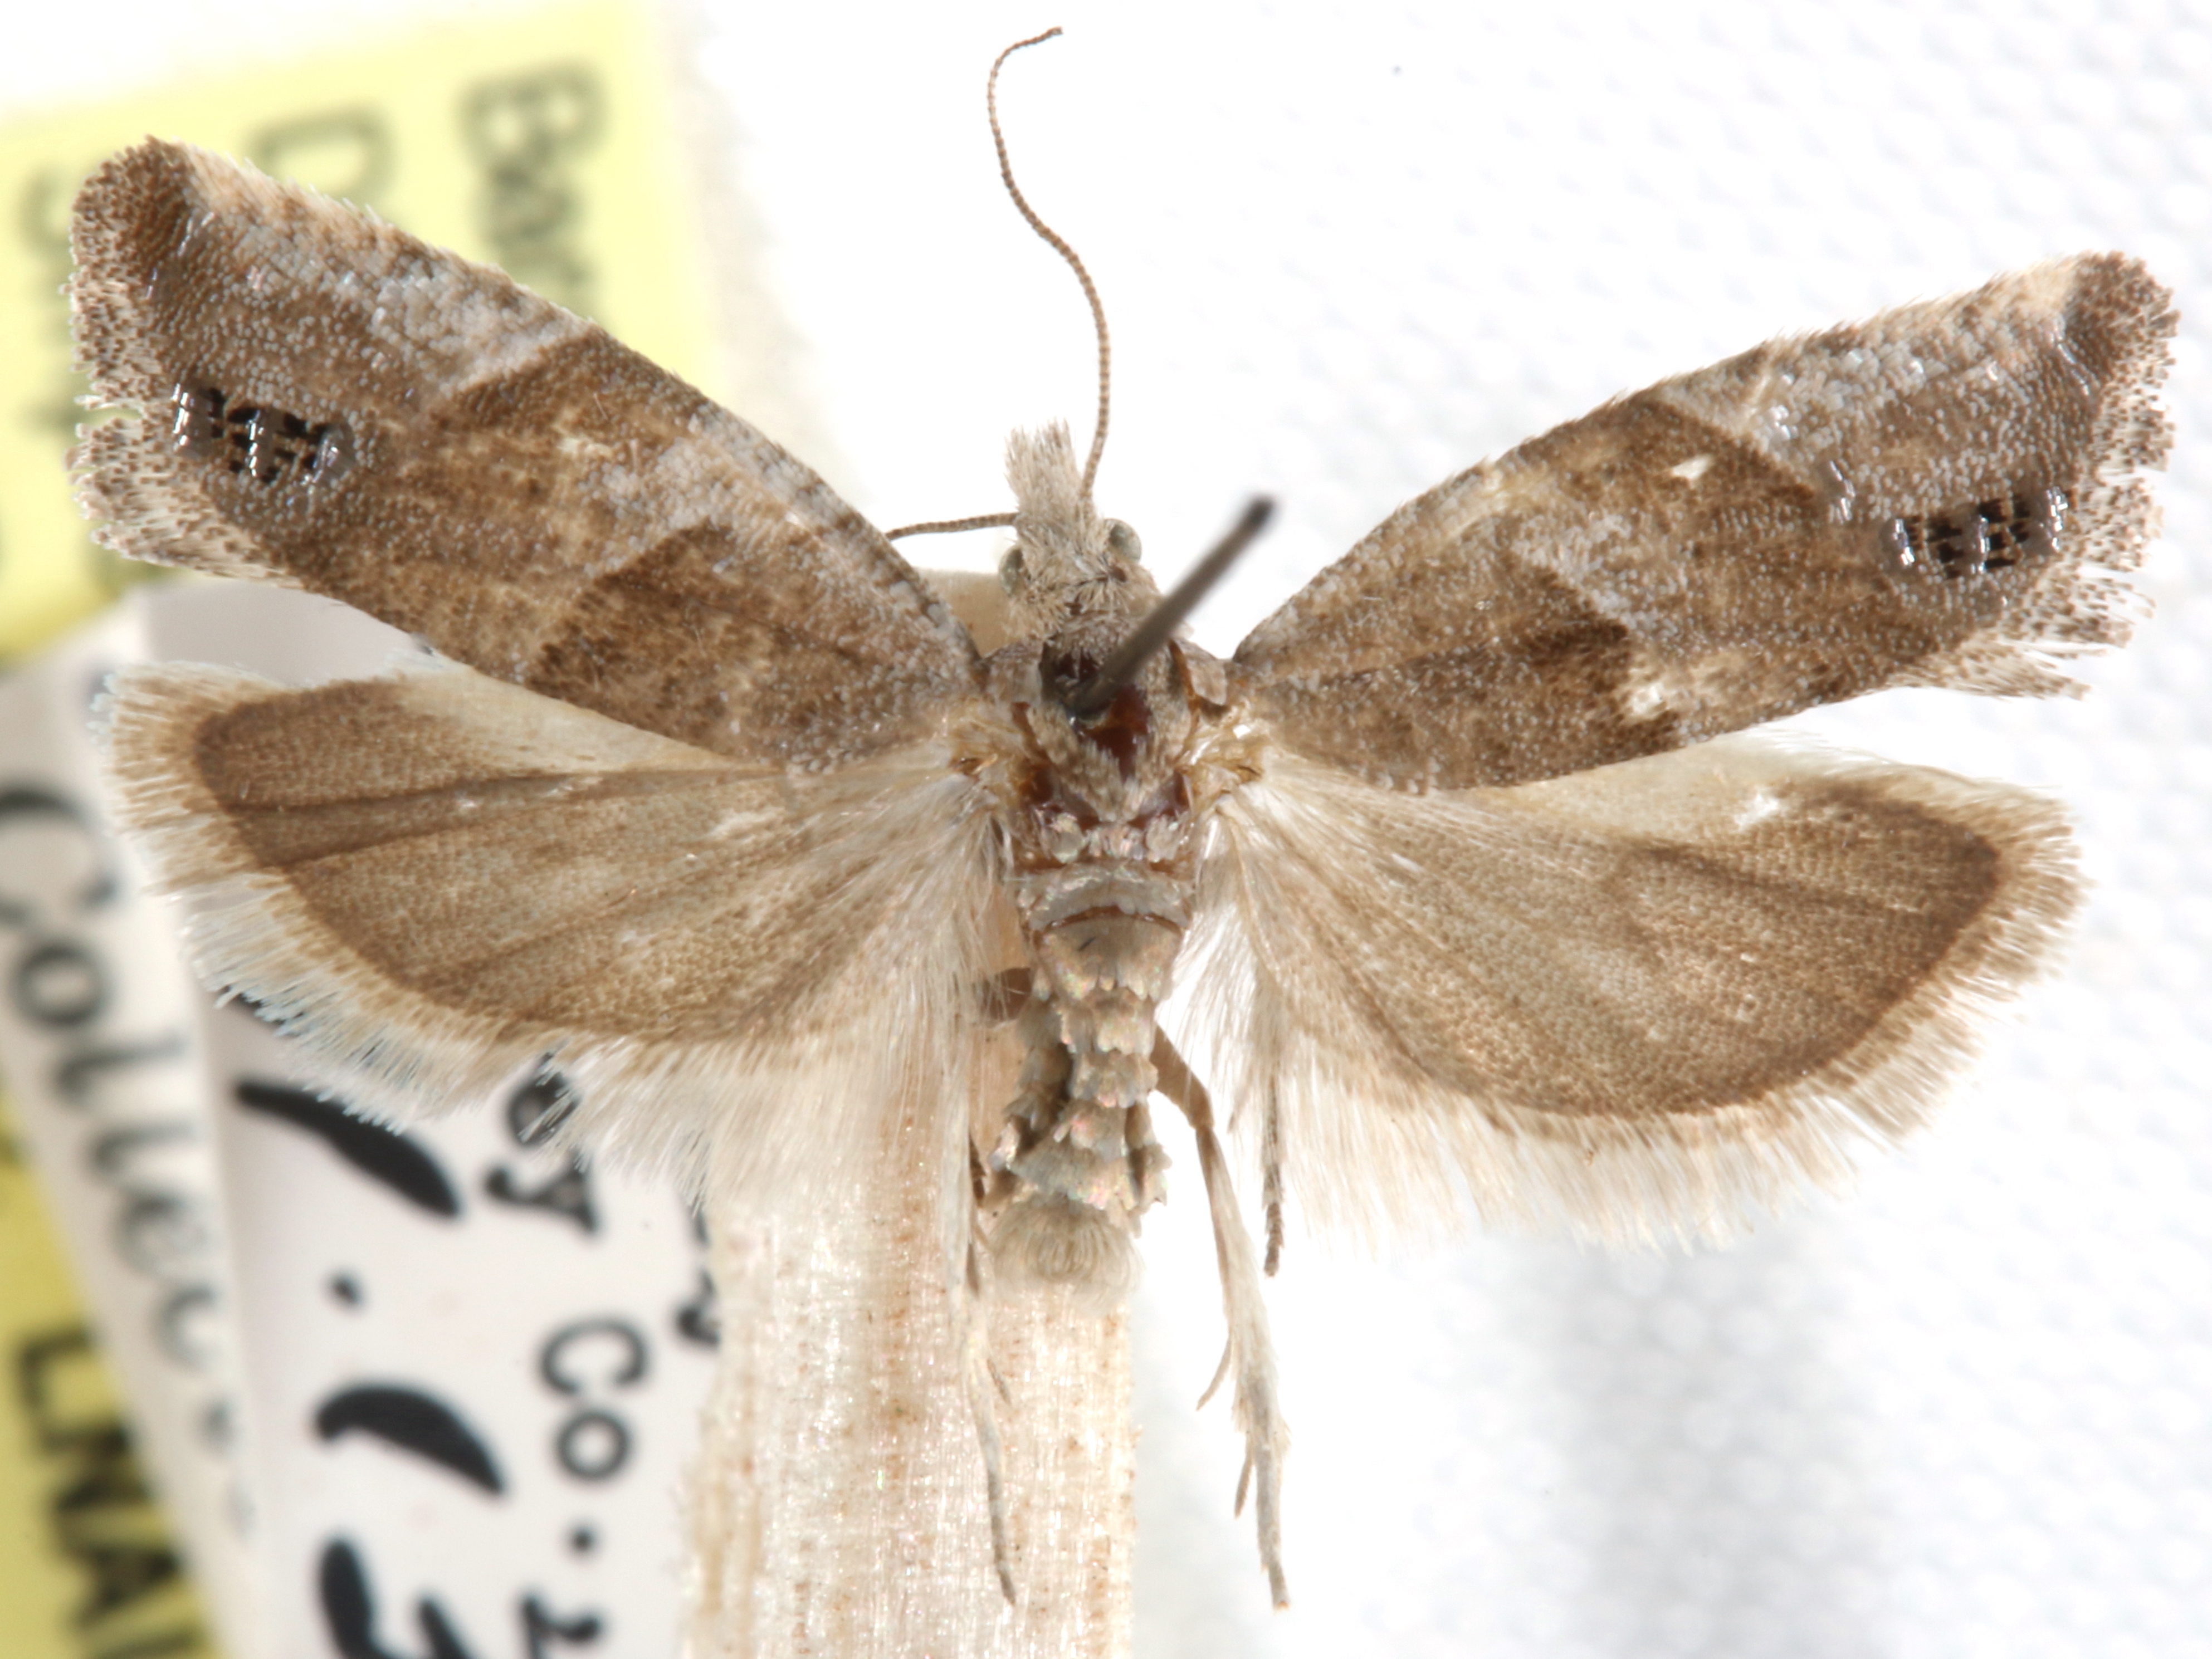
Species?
Eucosma scalana
